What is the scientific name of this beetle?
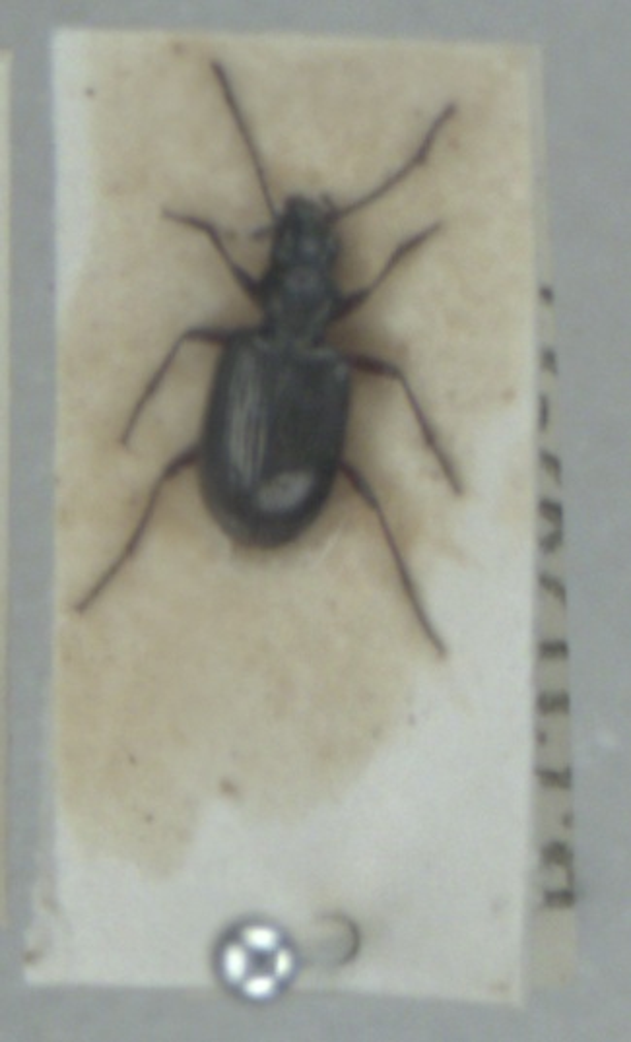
Bembidion punctulatum
